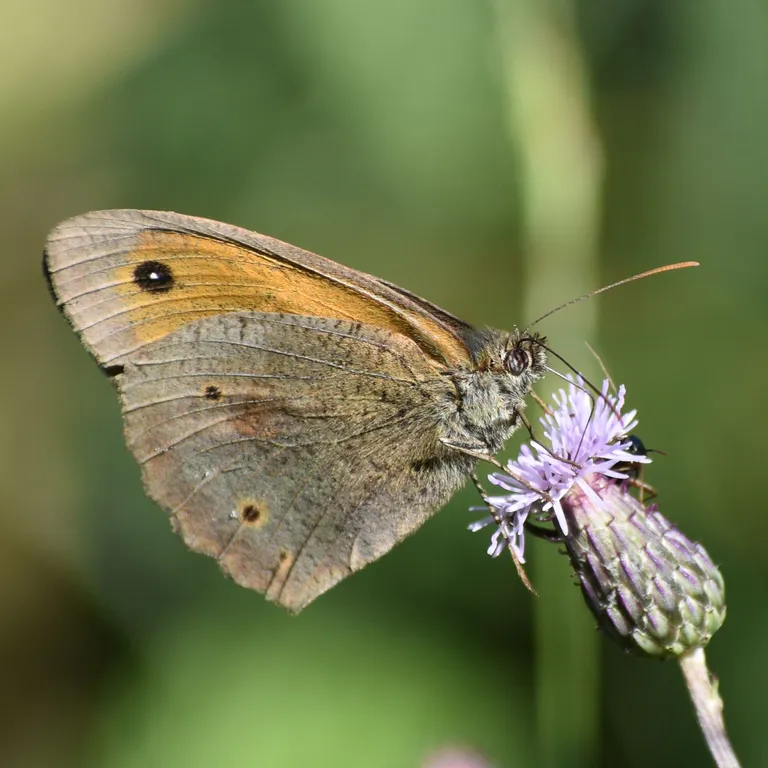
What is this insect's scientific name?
Maniola jurtina
